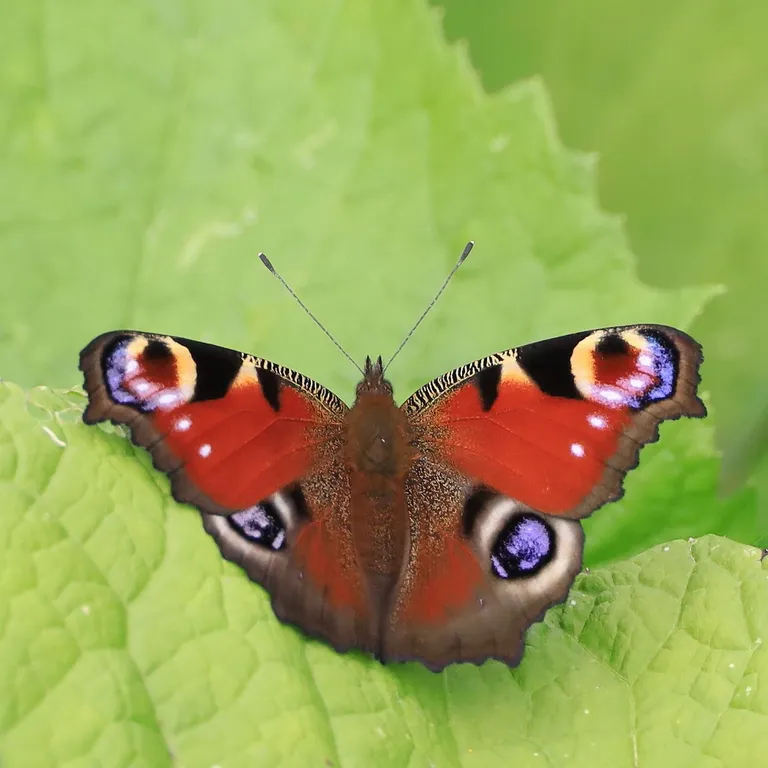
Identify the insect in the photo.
Aglais io
